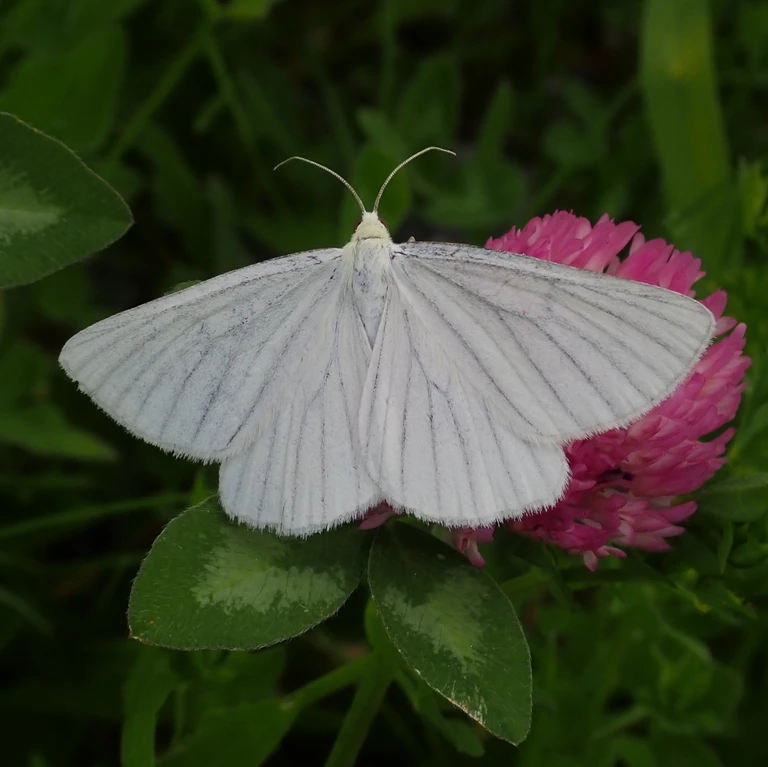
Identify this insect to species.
Siona lineata
